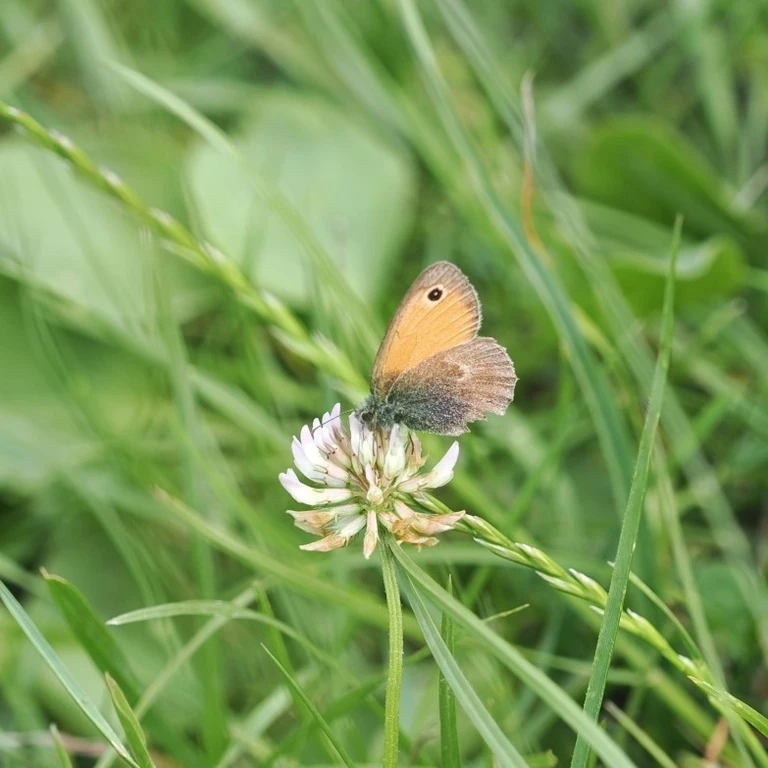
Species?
Coenonympha pamphilus
